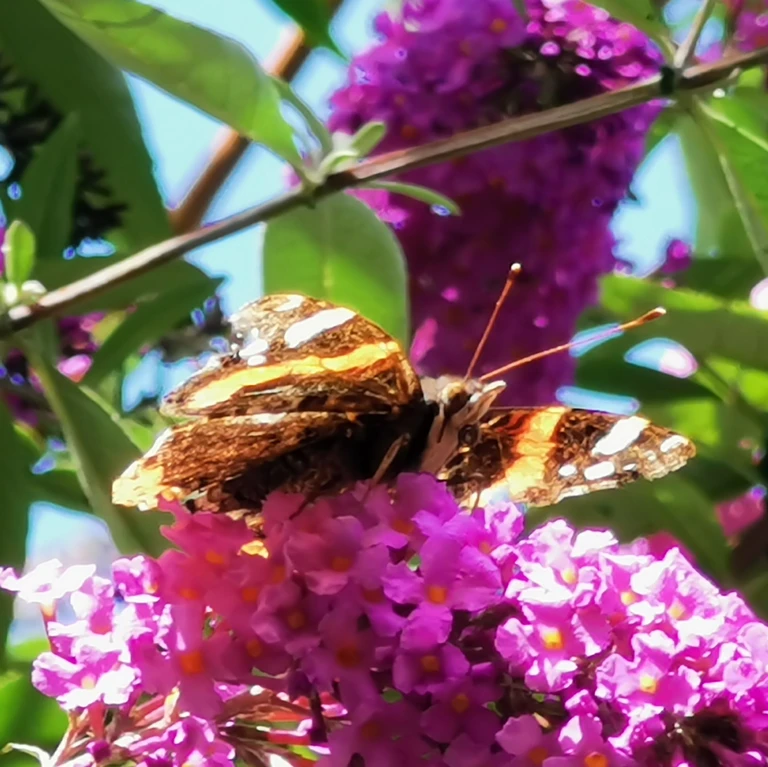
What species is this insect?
Vanessa atalanta
